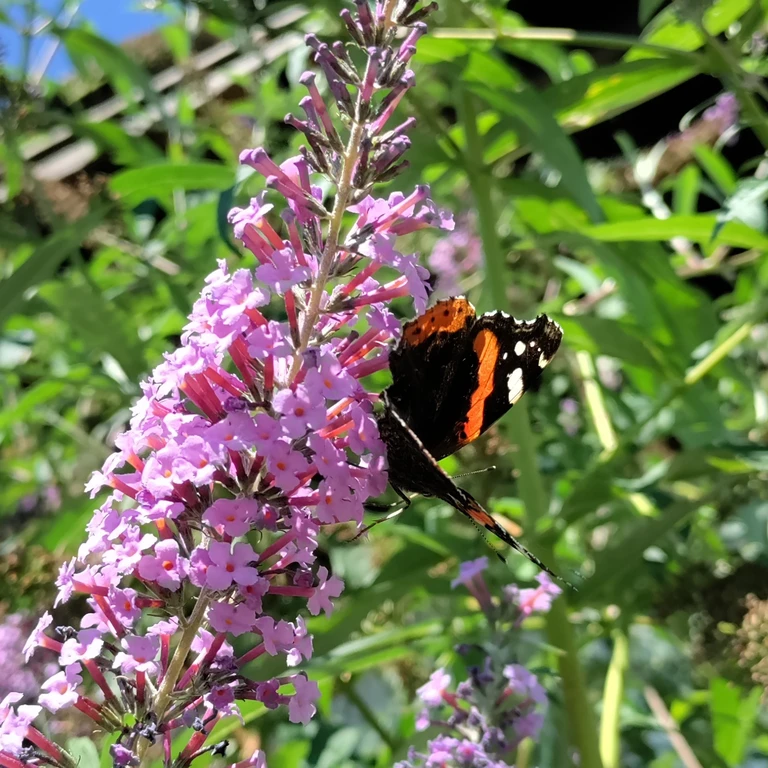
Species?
Vanessa atalanta
